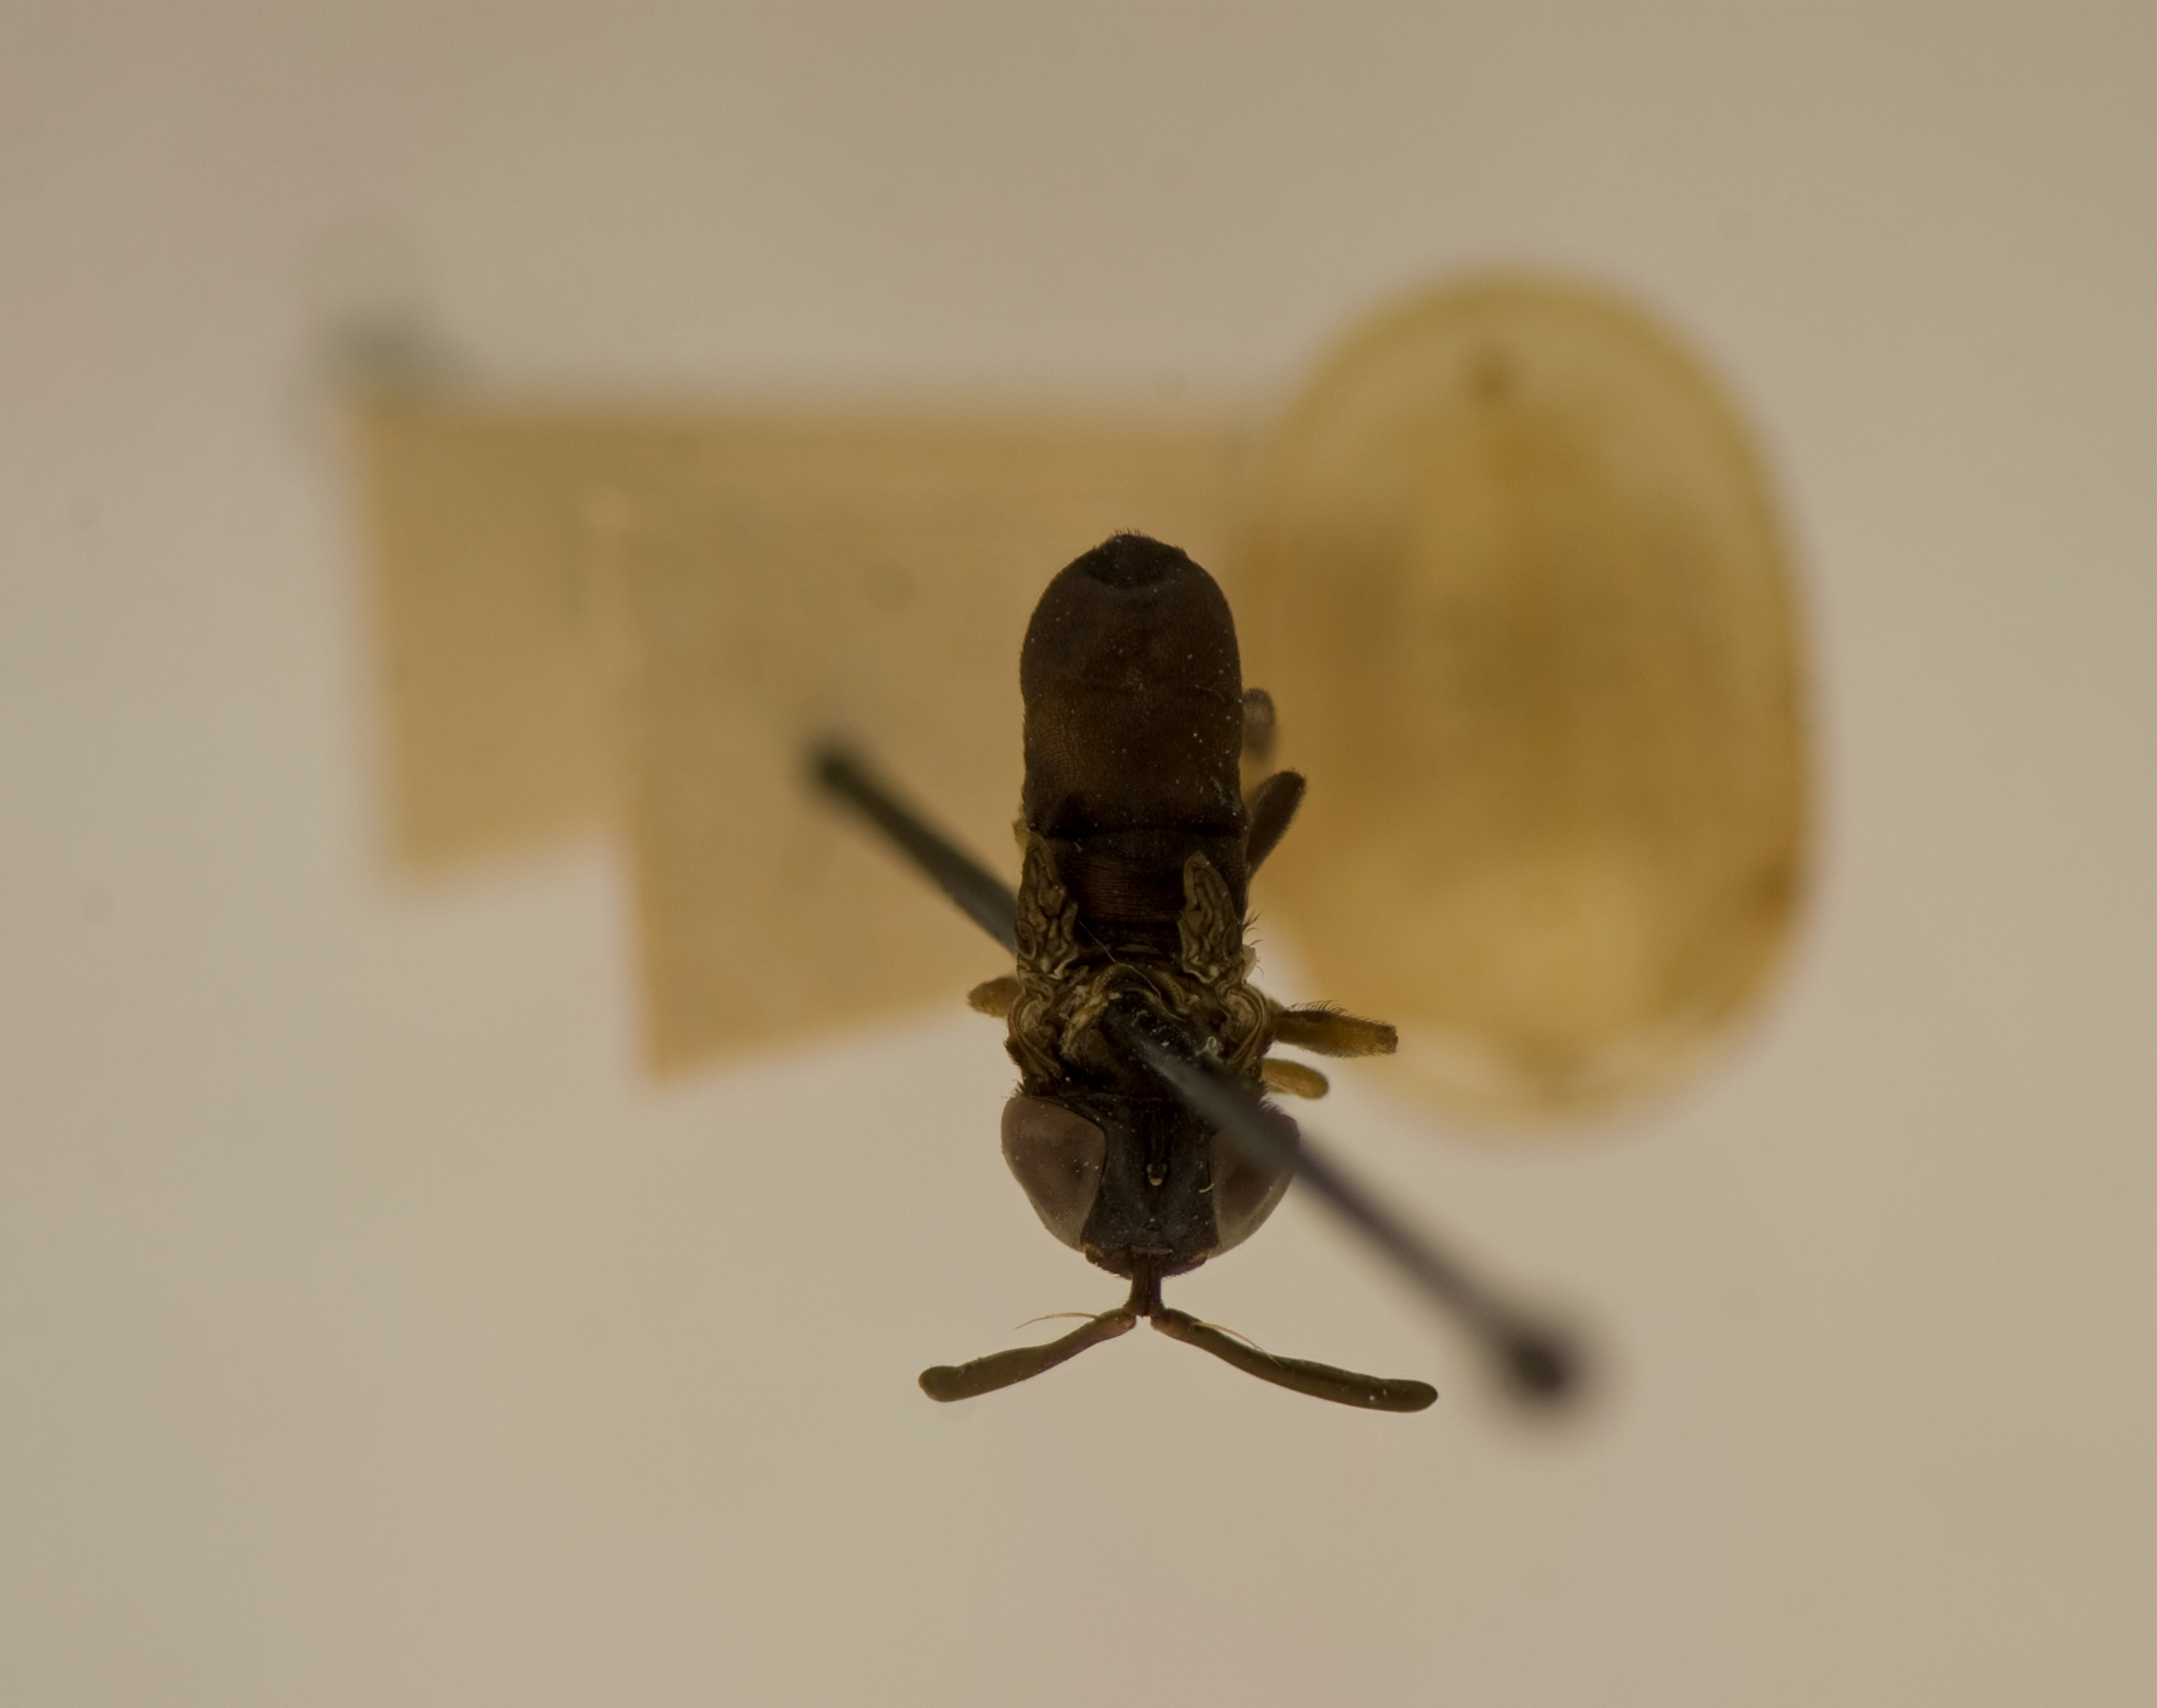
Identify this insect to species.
Bardistopus papuanum
